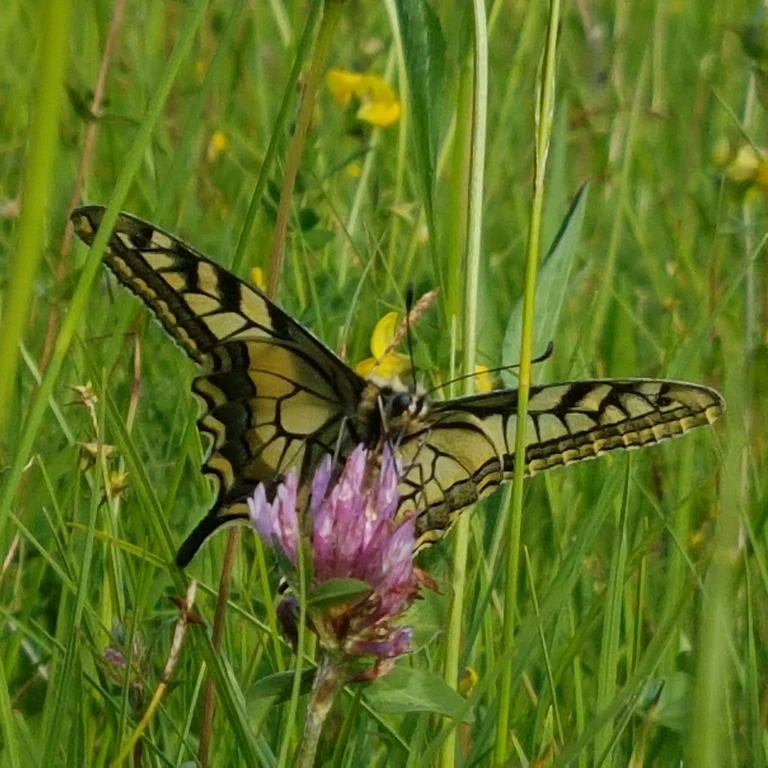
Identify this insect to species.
Papilio machaon
